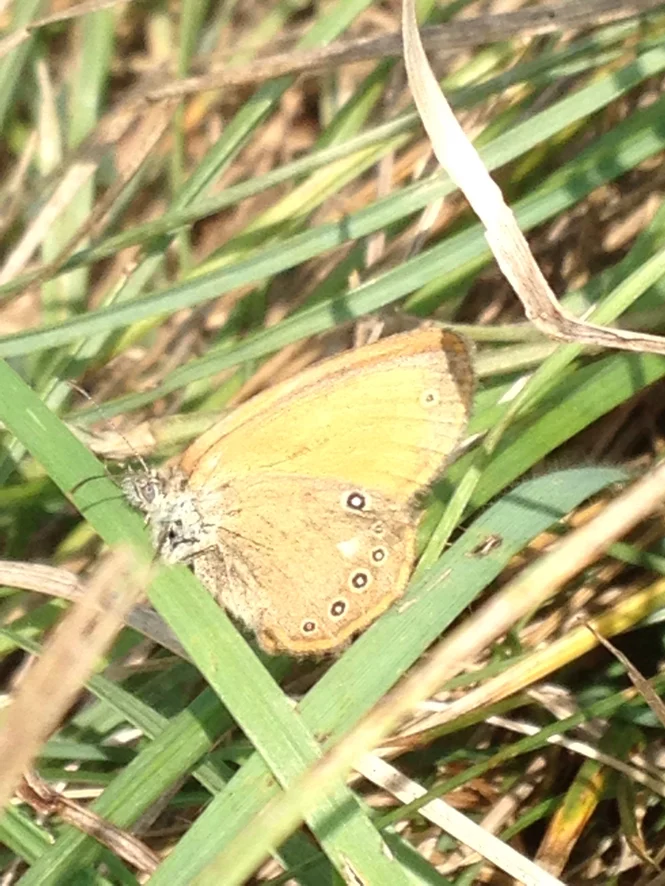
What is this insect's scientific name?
Coenonympha glycerion (also Coenonympha iphis)
